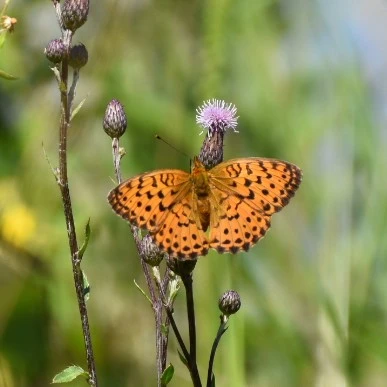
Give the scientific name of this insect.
Brenthis daphne
